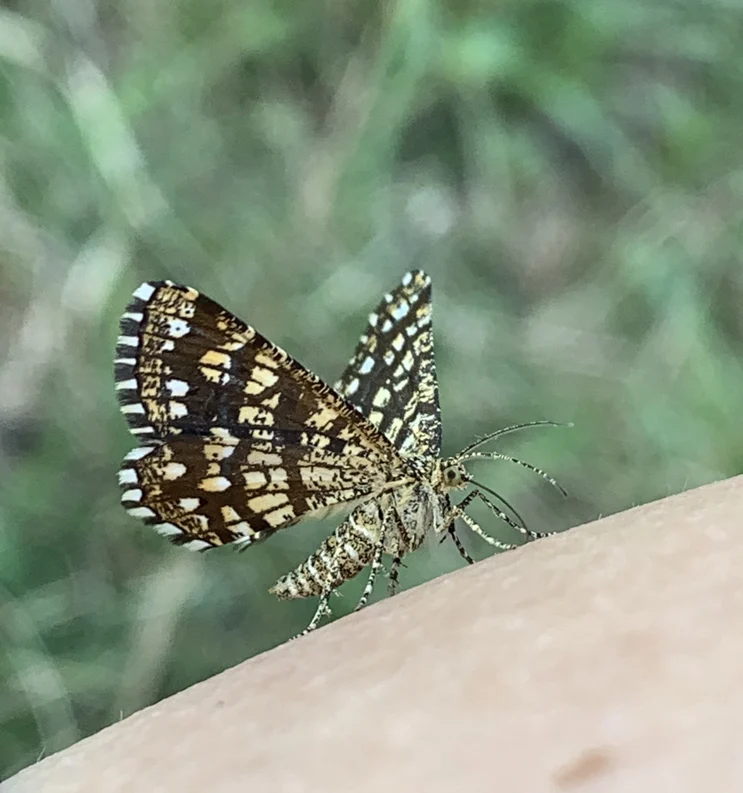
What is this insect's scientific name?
Chiasmia clathrata
